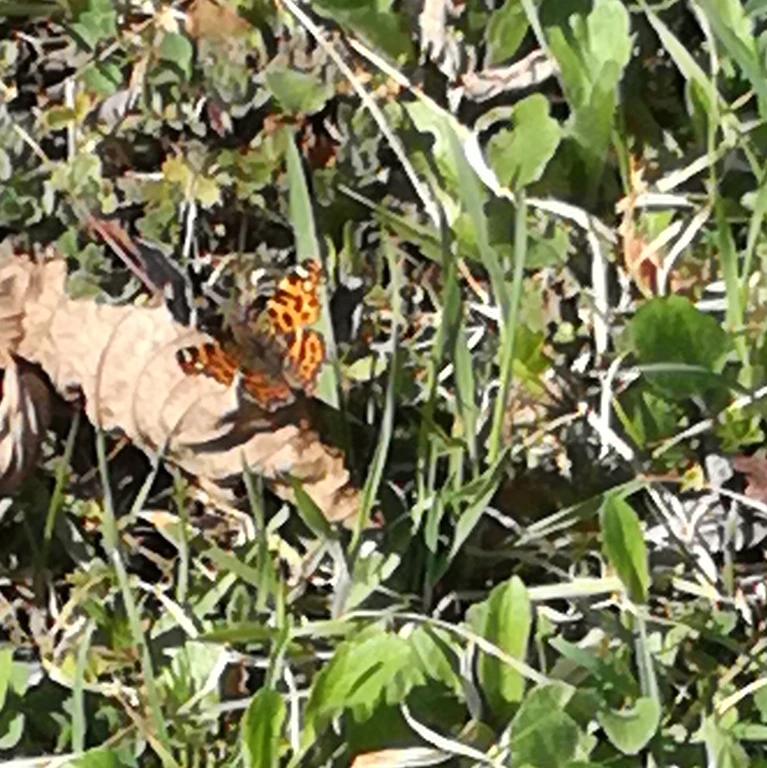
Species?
Araschnia levana
